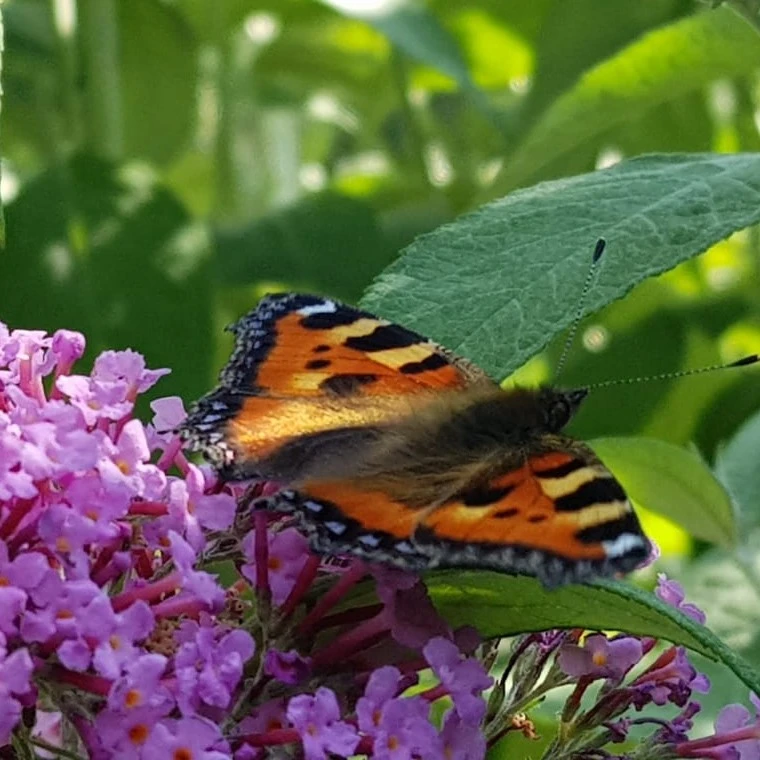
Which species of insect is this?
Aglais urticae
